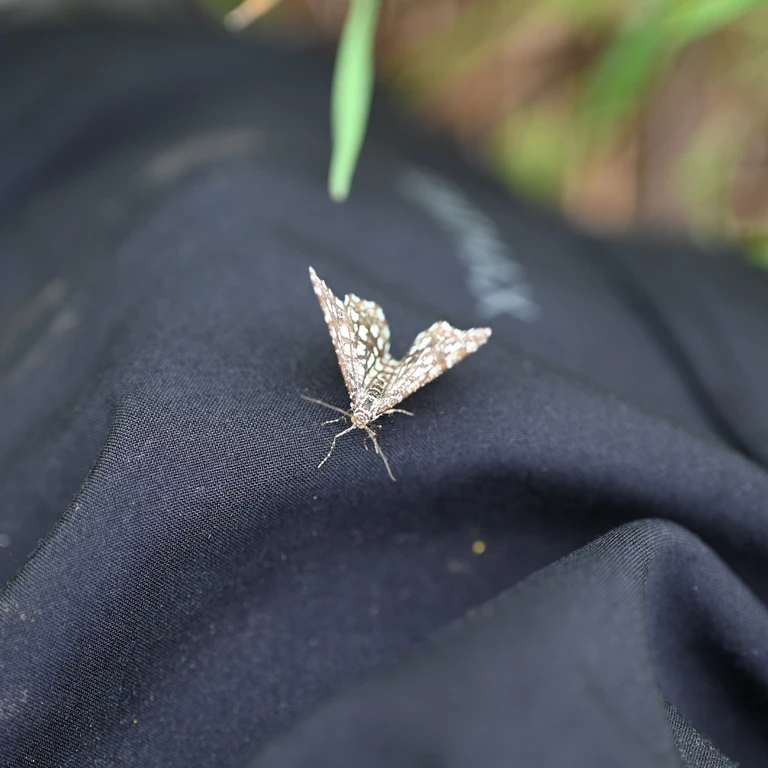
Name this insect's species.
Chiasmia clathrata
